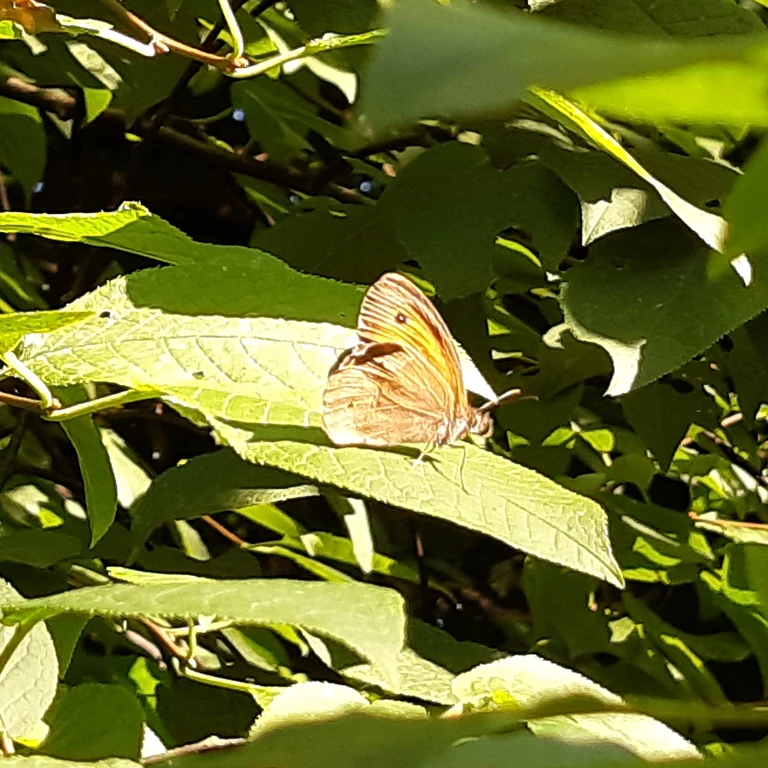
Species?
Maniola jurtina
